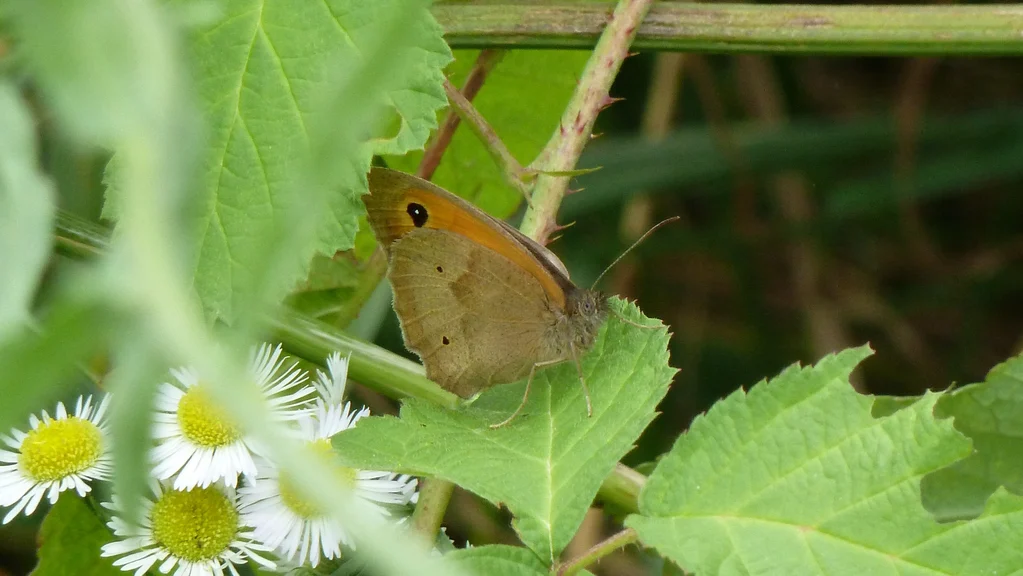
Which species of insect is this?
Maniola jurtina
